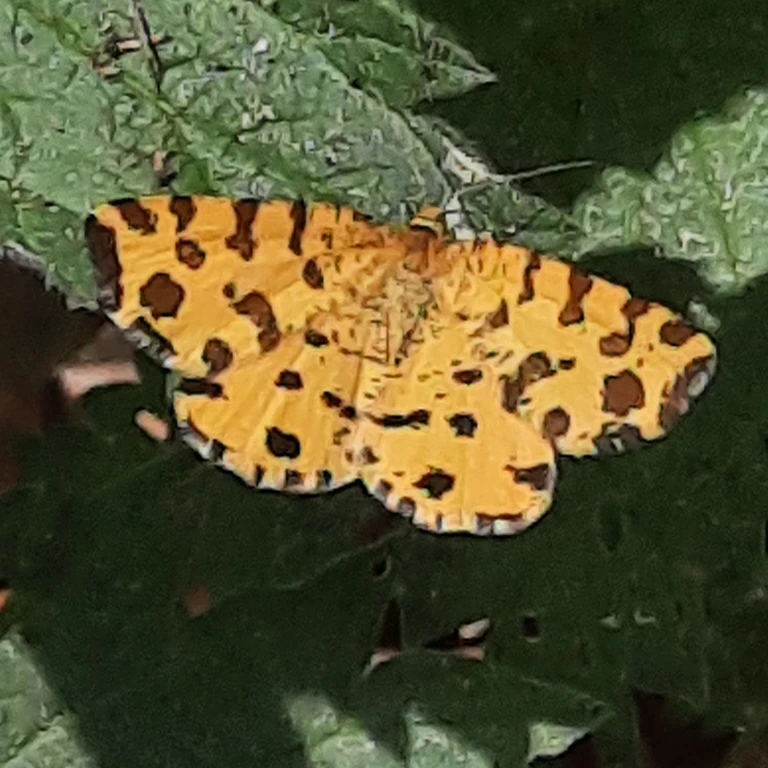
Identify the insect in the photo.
Pseudopanthera macularia
